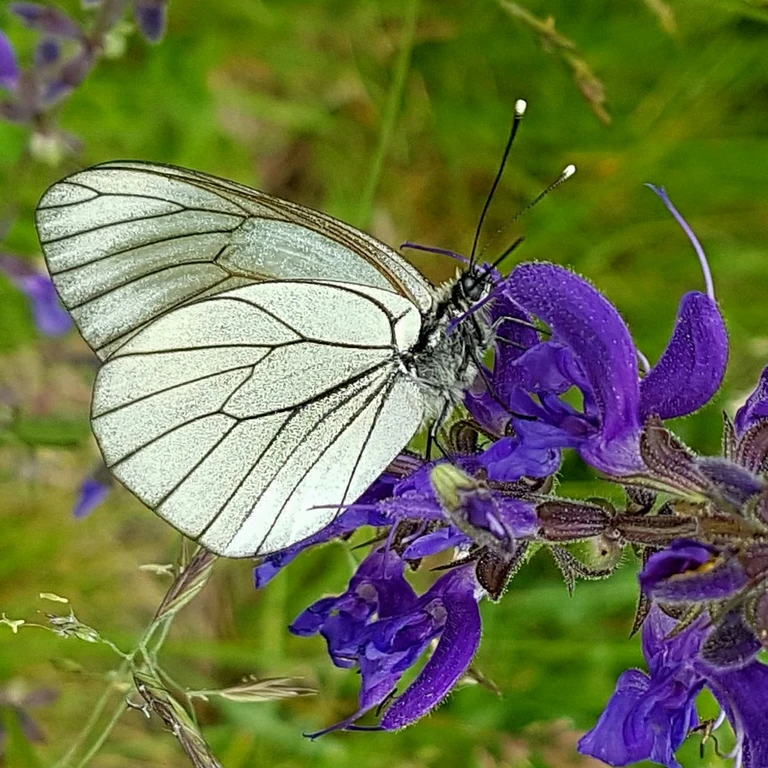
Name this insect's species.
Aporia crataegi
